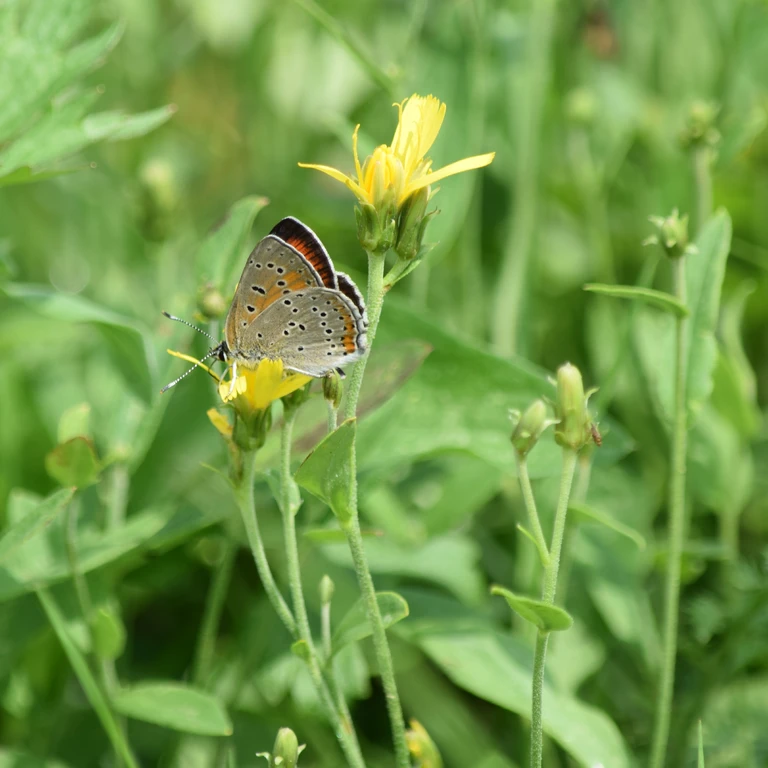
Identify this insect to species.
Lycaena hippothoe (also Palaeochrysophanus hippothoe)
